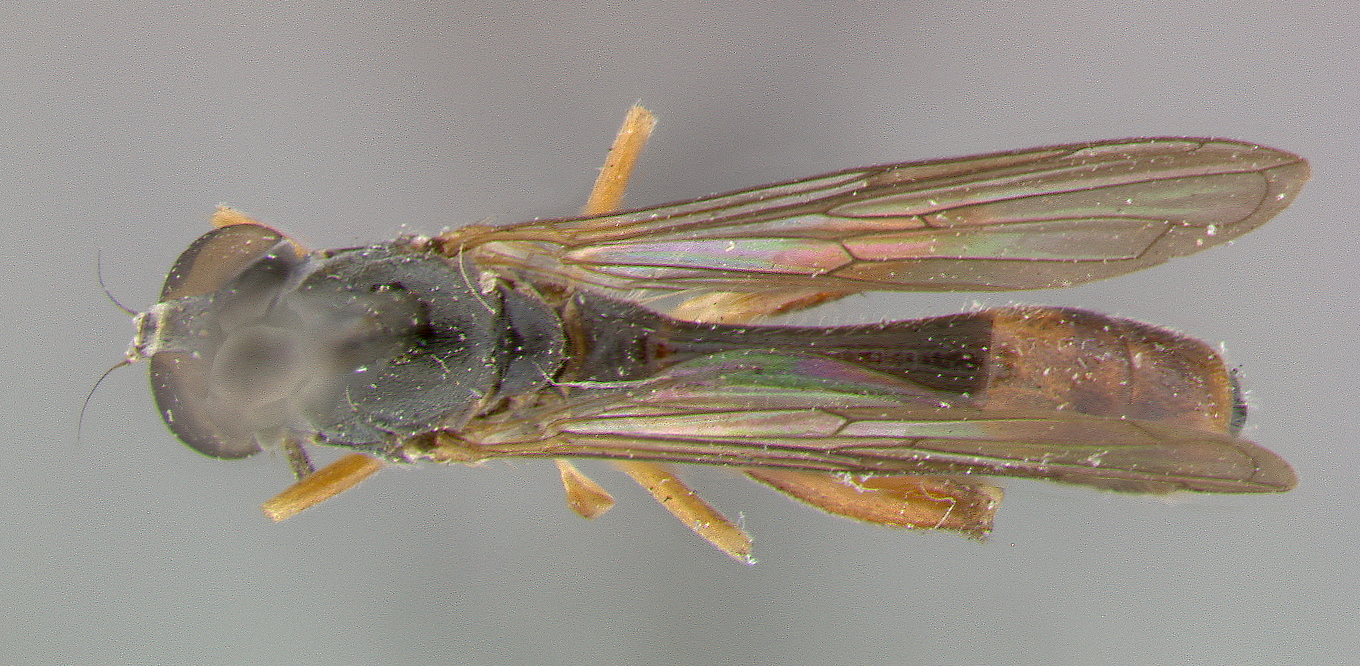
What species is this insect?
Sphegina californica
